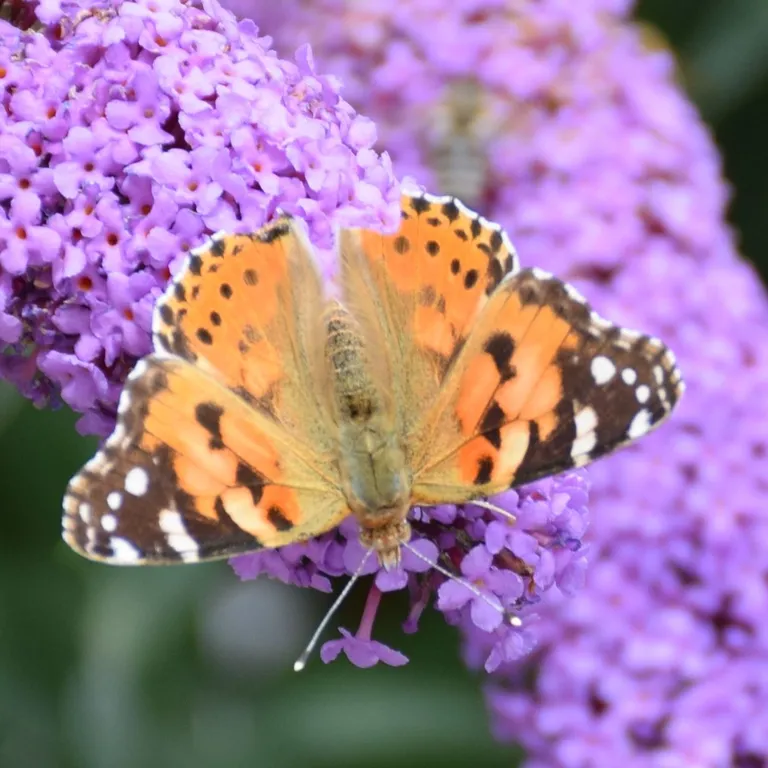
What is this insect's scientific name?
Vanessa cardui
